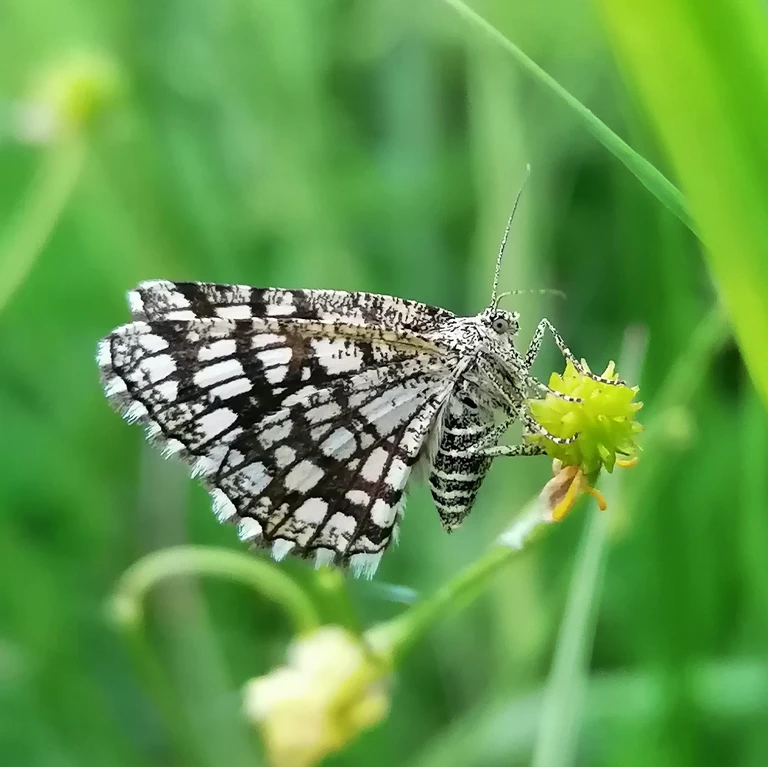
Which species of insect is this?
Chiasmia clathrata
